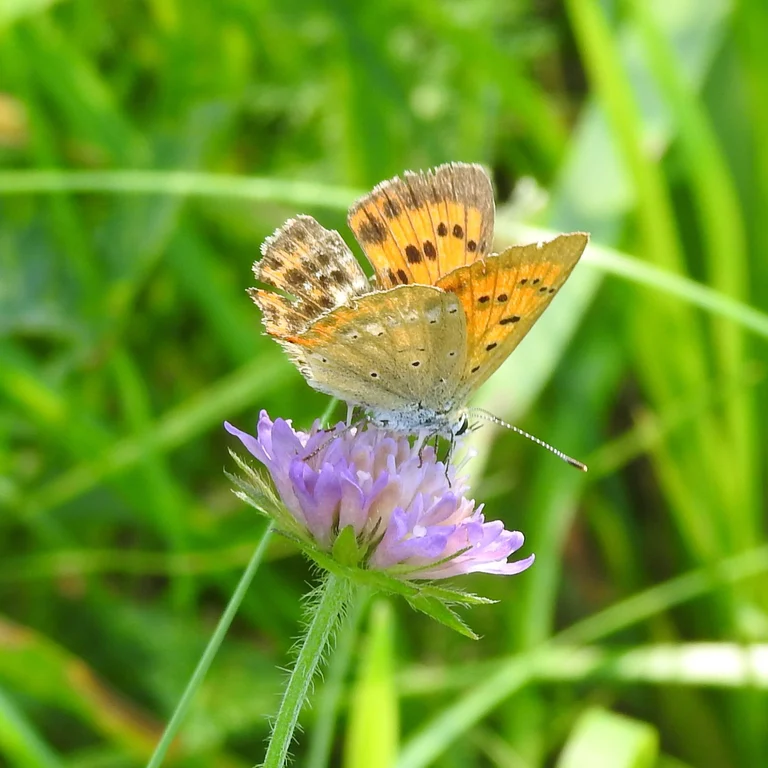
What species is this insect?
Lycaena virgaureae
